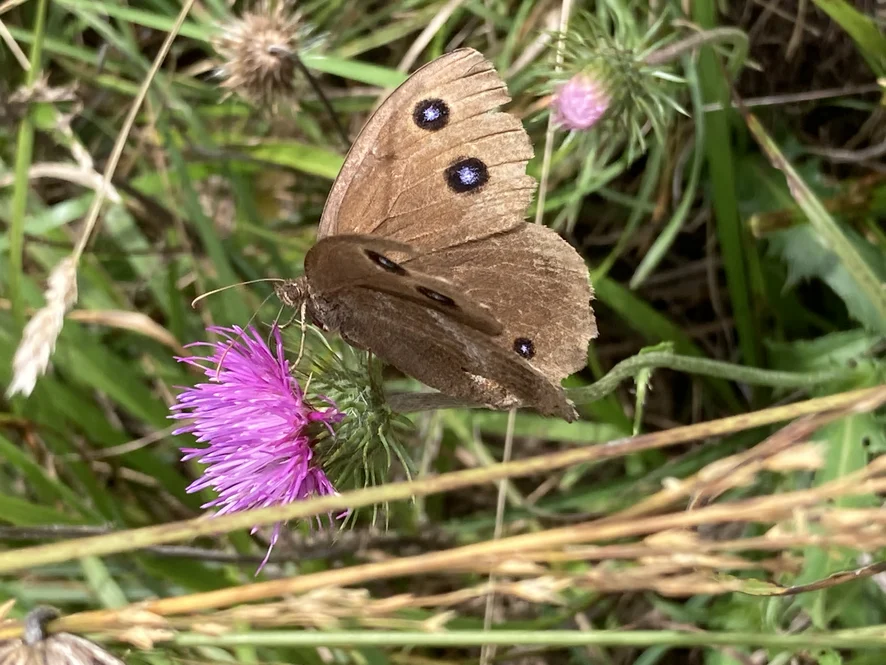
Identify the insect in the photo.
Minois dryas
